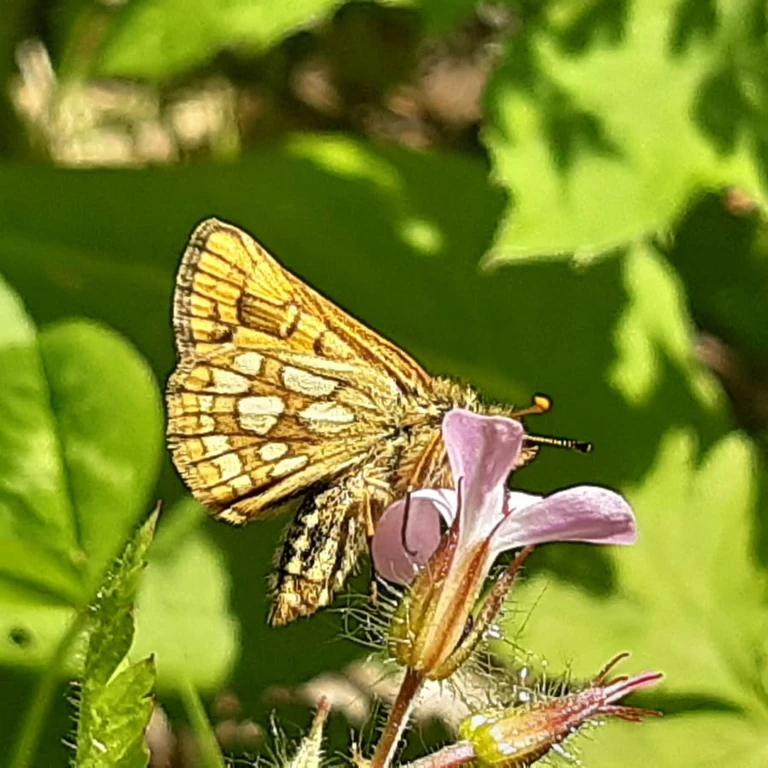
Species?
Carterocephalus palaemon
